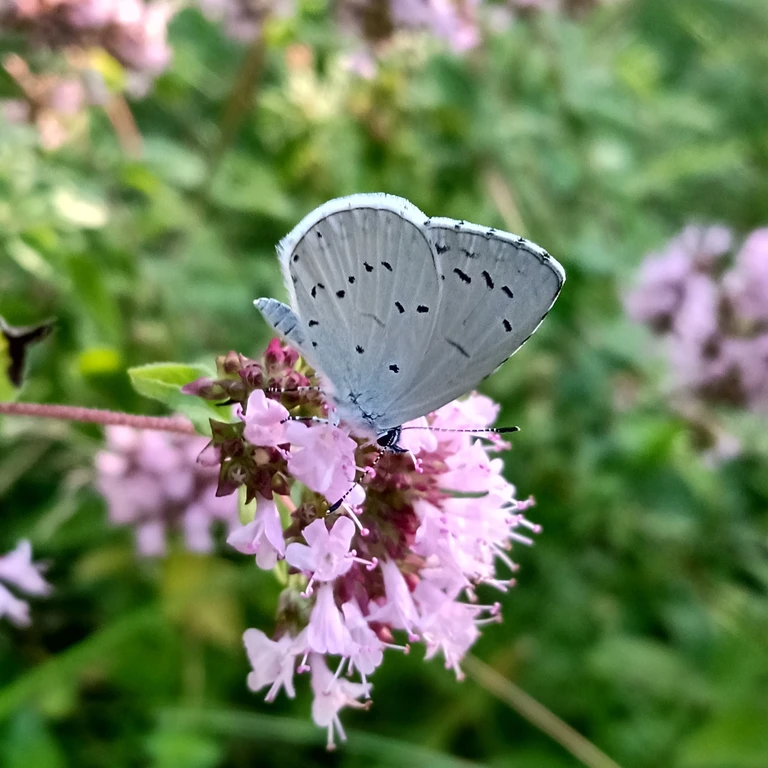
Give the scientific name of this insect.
Celastrina argiolus
